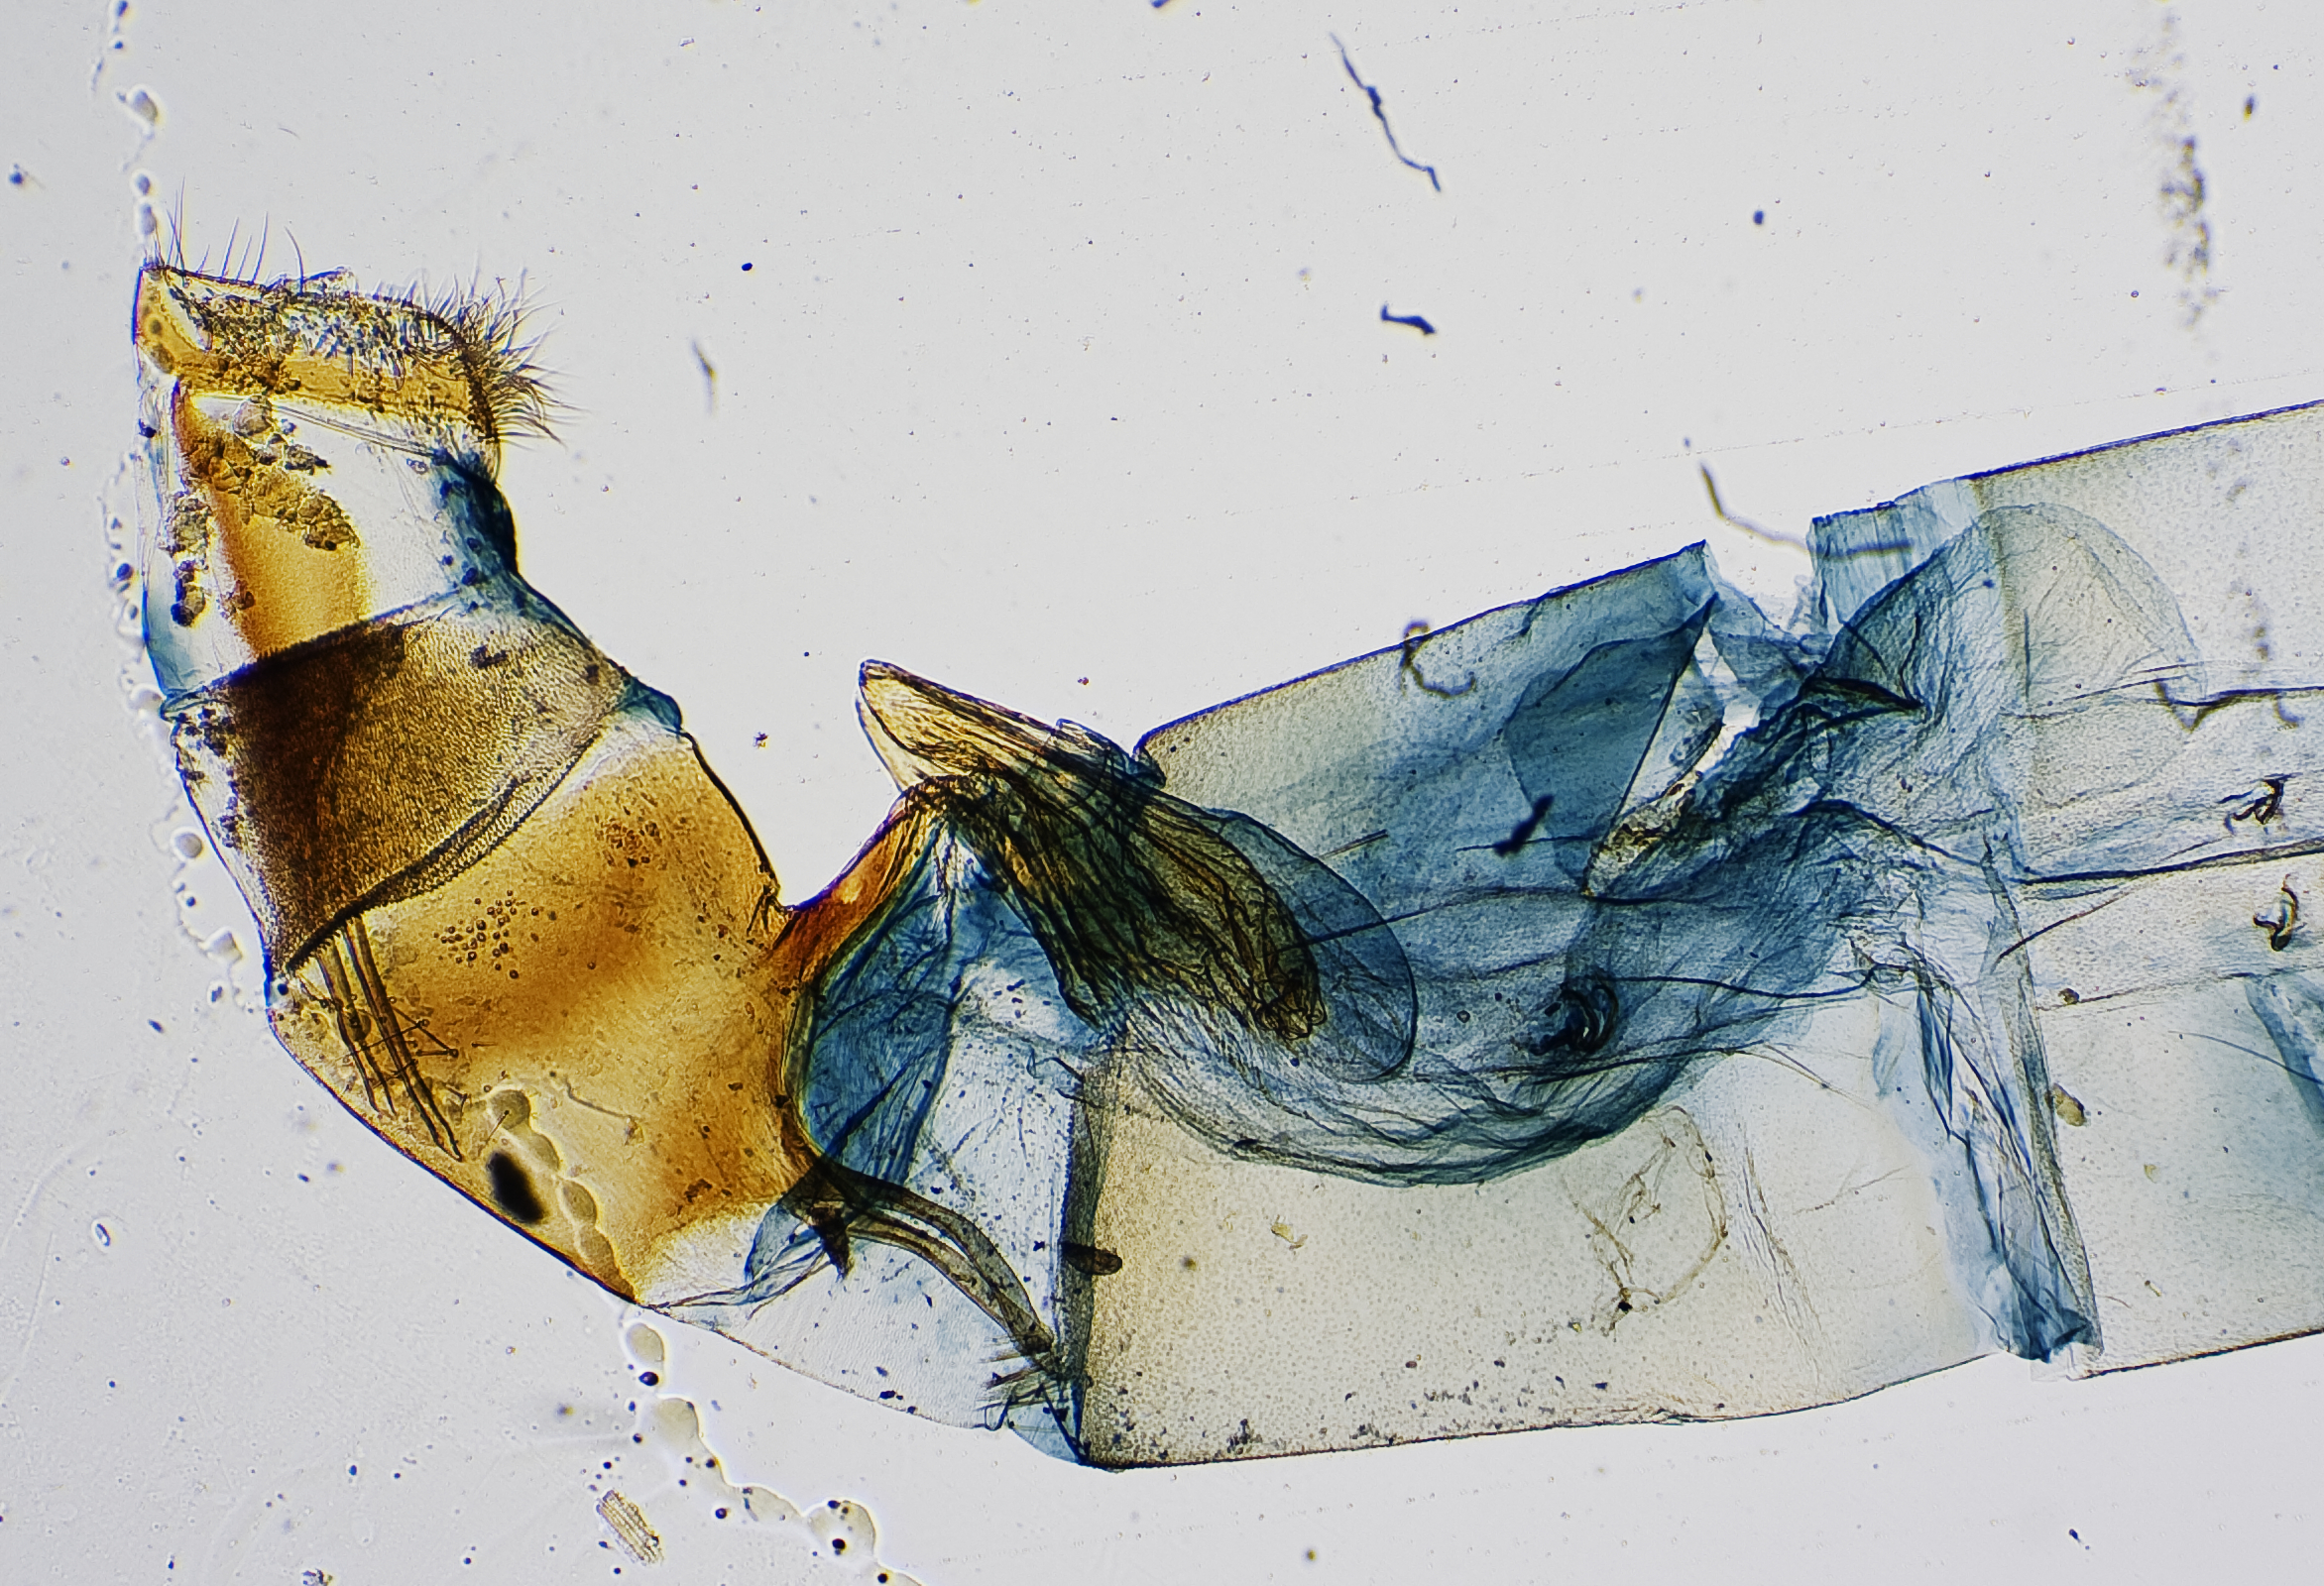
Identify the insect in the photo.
Ubida delinqualis
